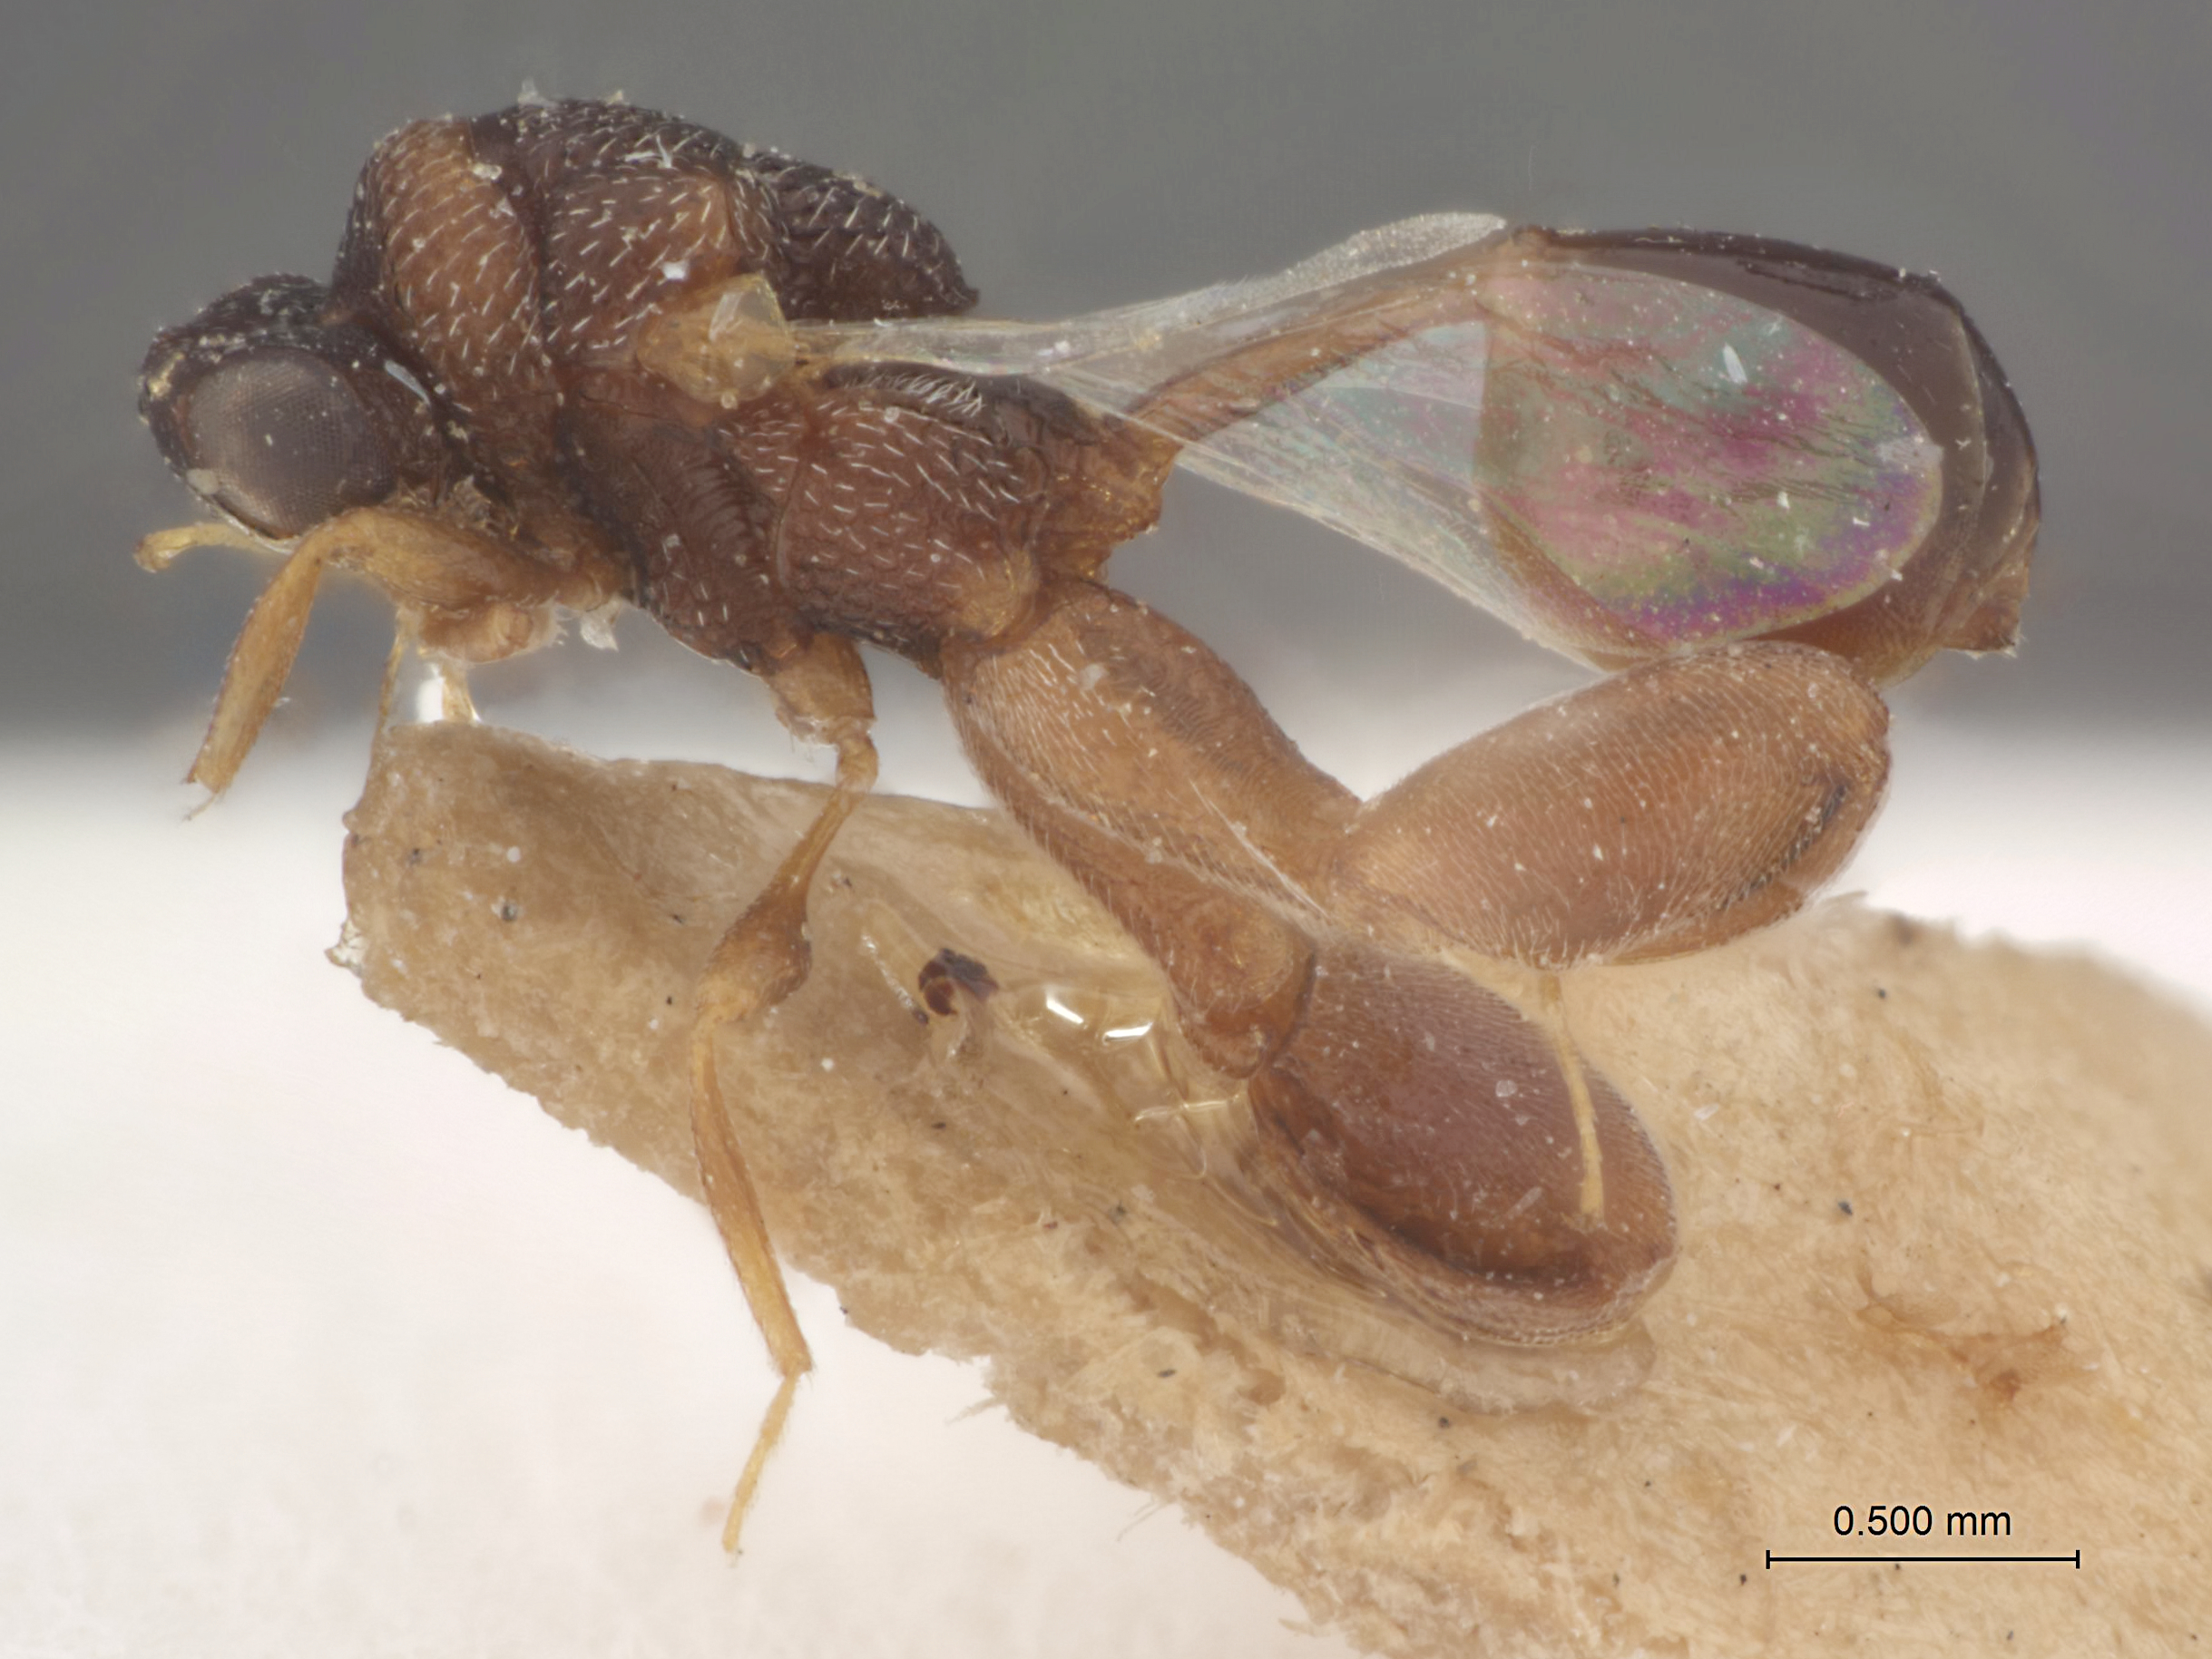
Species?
Arretocera ramnathi
